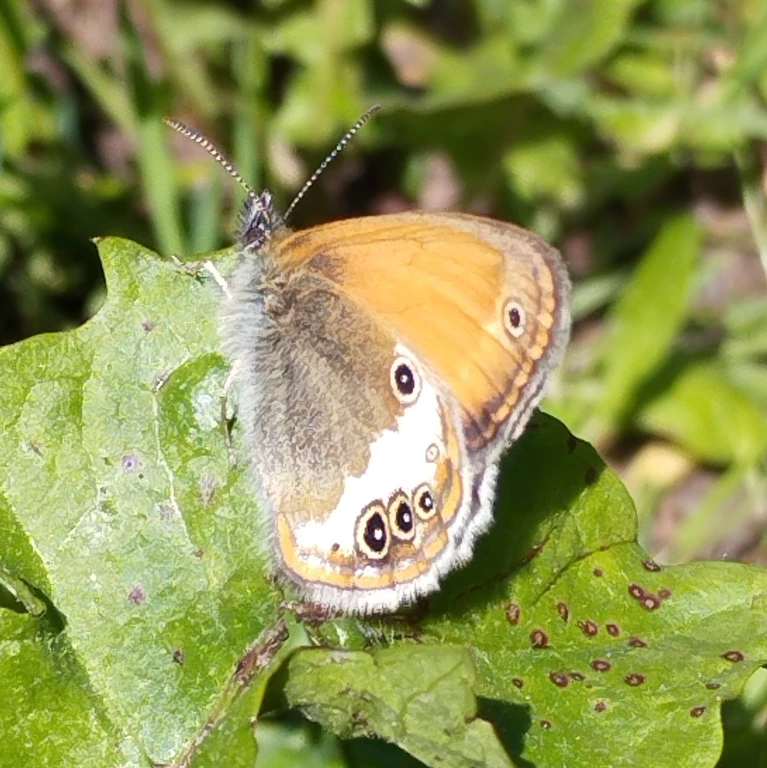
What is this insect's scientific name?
Coenonympha arcania
